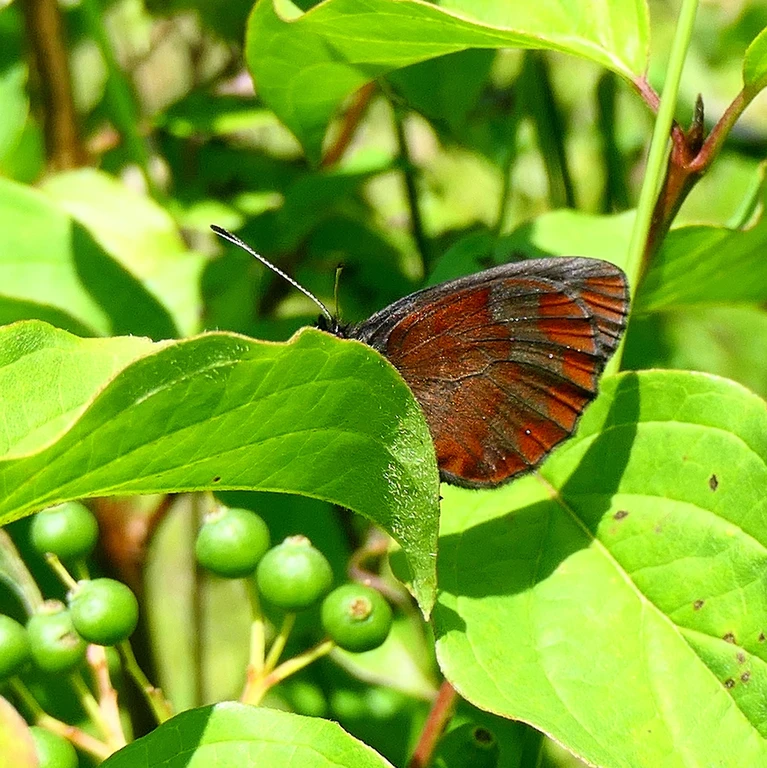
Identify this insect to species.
Erebia aethiops
